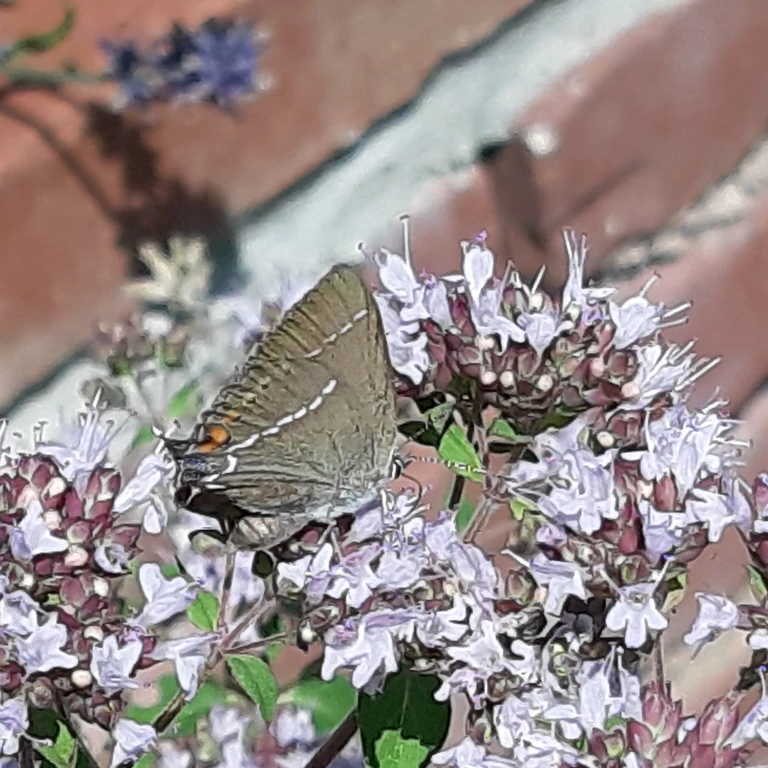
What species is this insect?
Satyrium spini (also Tuttiola spini)
